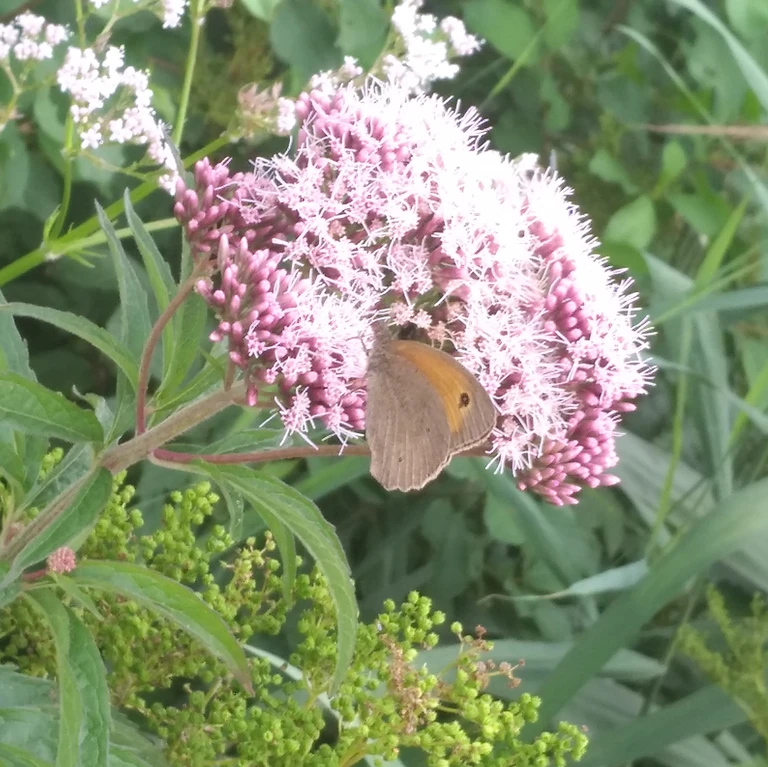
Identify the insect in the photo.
Maniola jurtina
